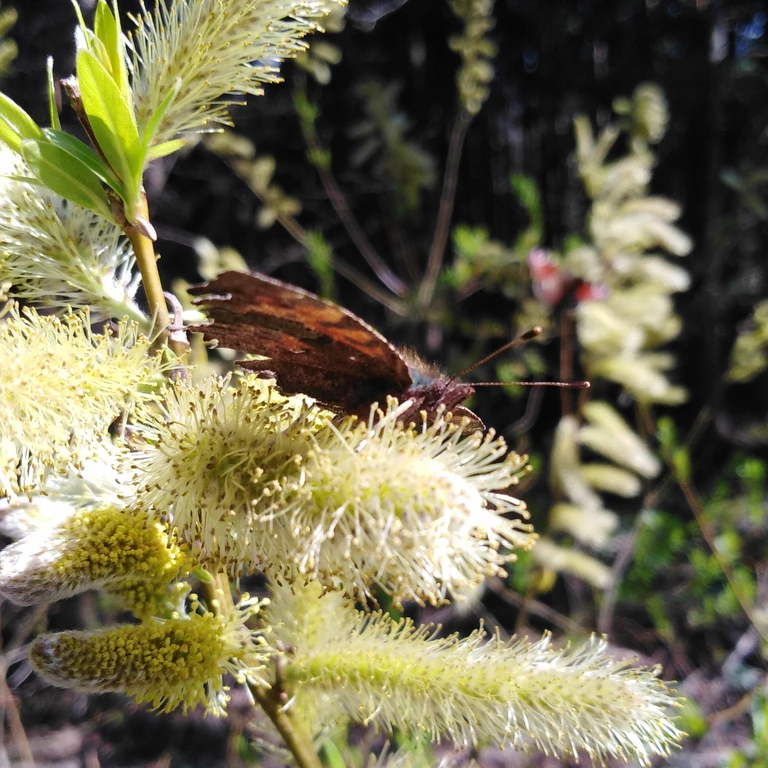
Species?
Polygonia c-album
